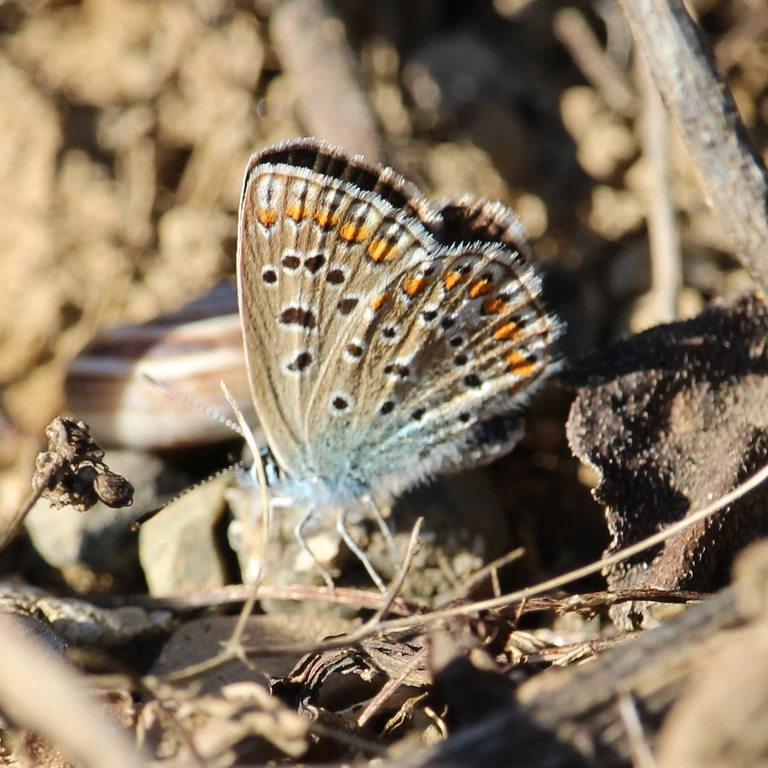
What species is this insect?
Polyommatus icarus
